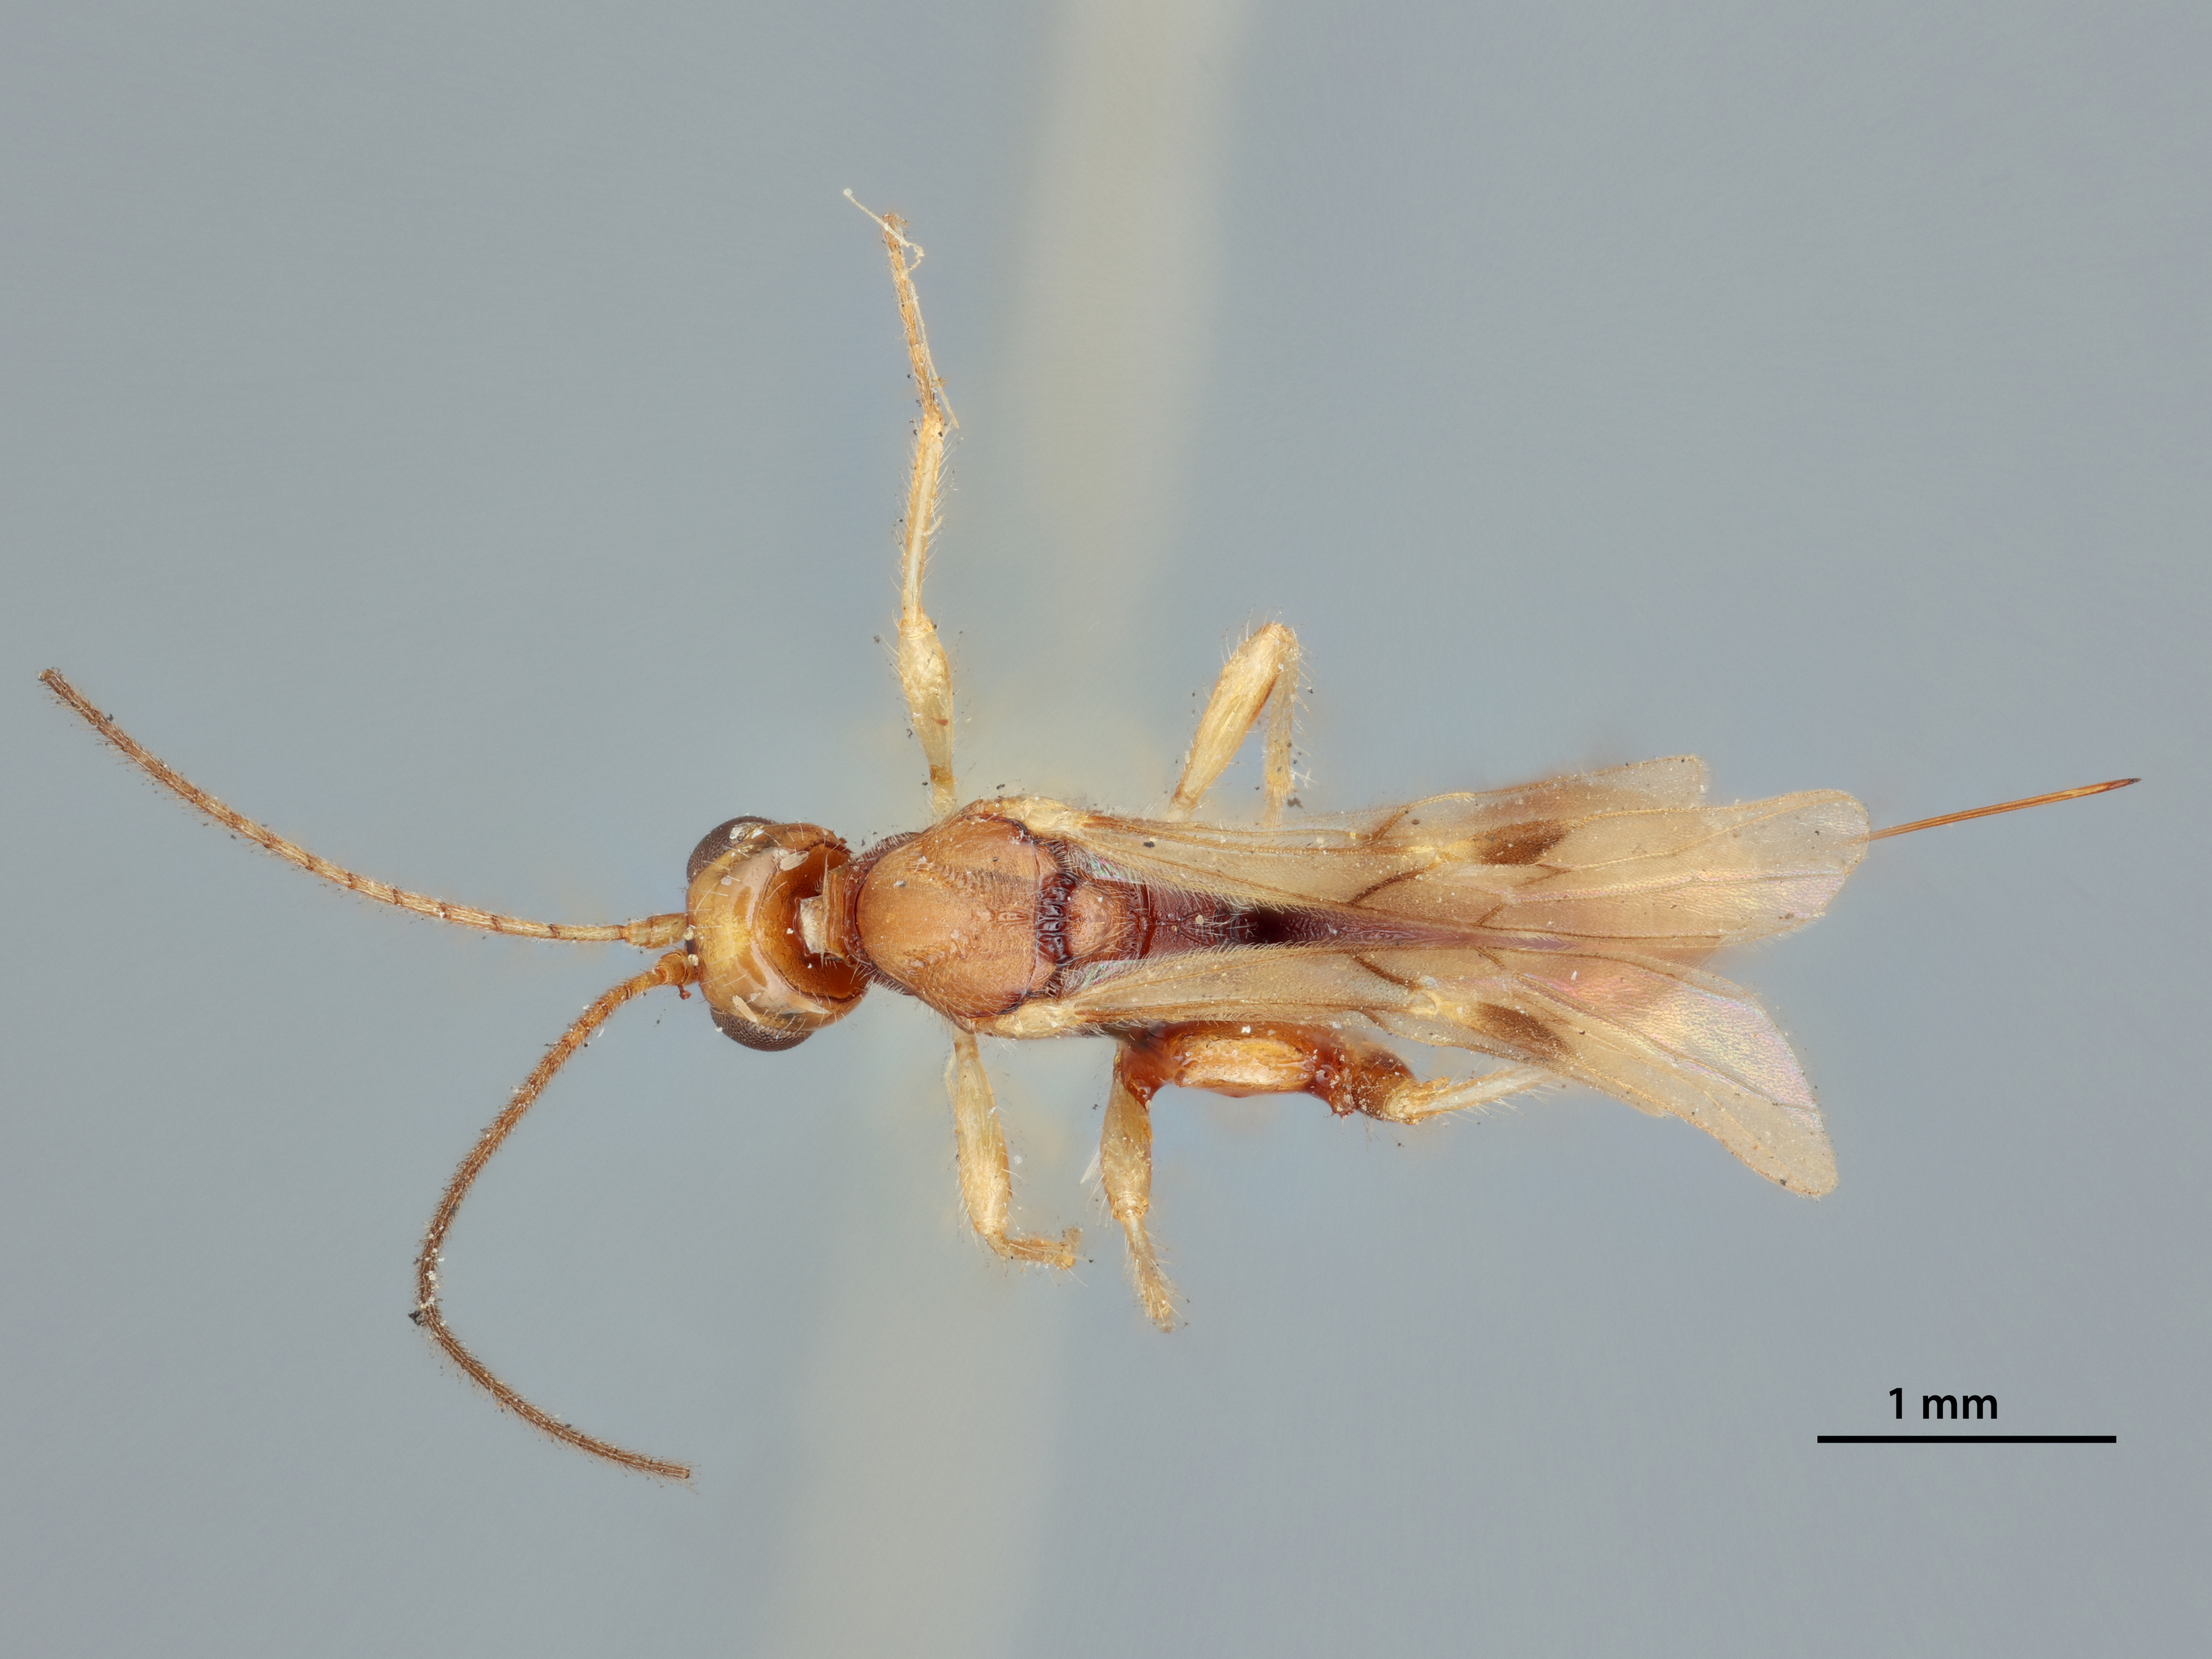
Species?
Spathius seres
